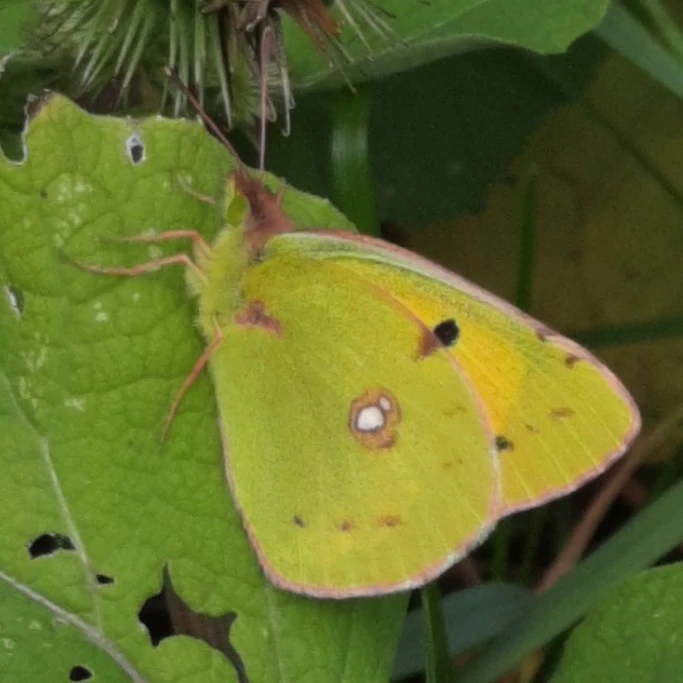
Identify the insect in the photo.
Colias croceus
